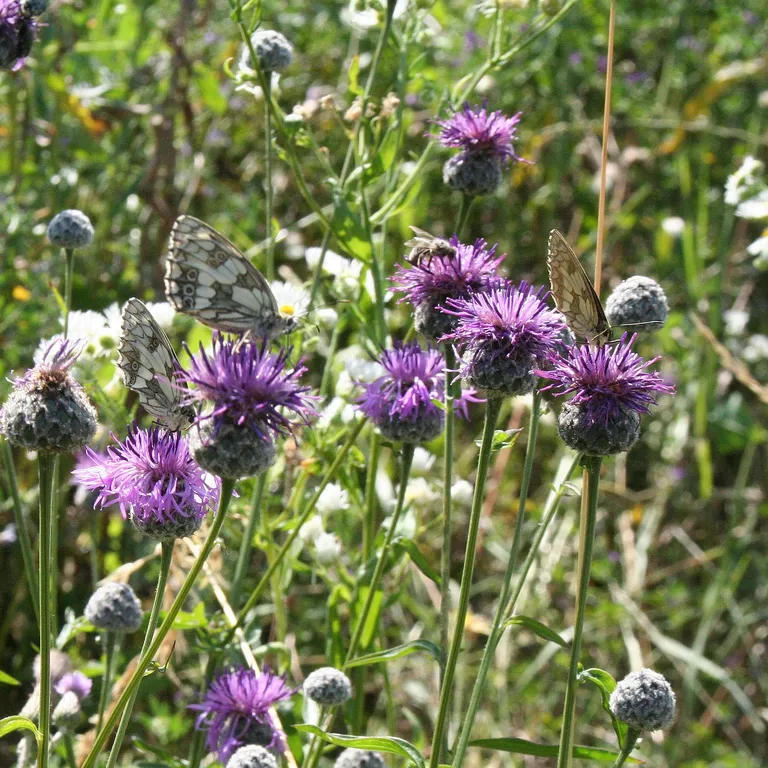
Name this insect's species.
Melanargia galathea
